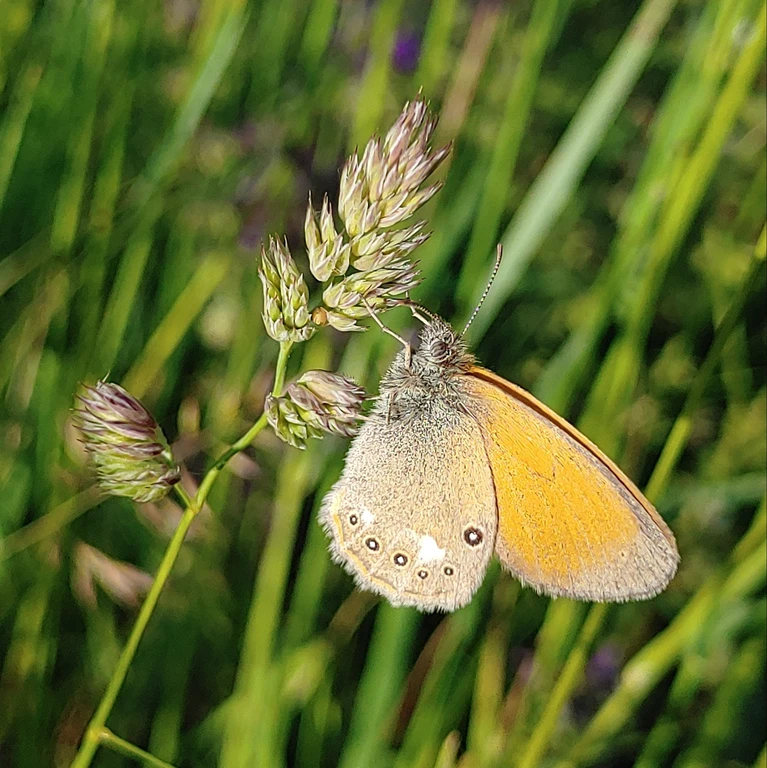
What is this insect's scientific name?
Coenonympha glycerion (also Coenonympha iphis)
